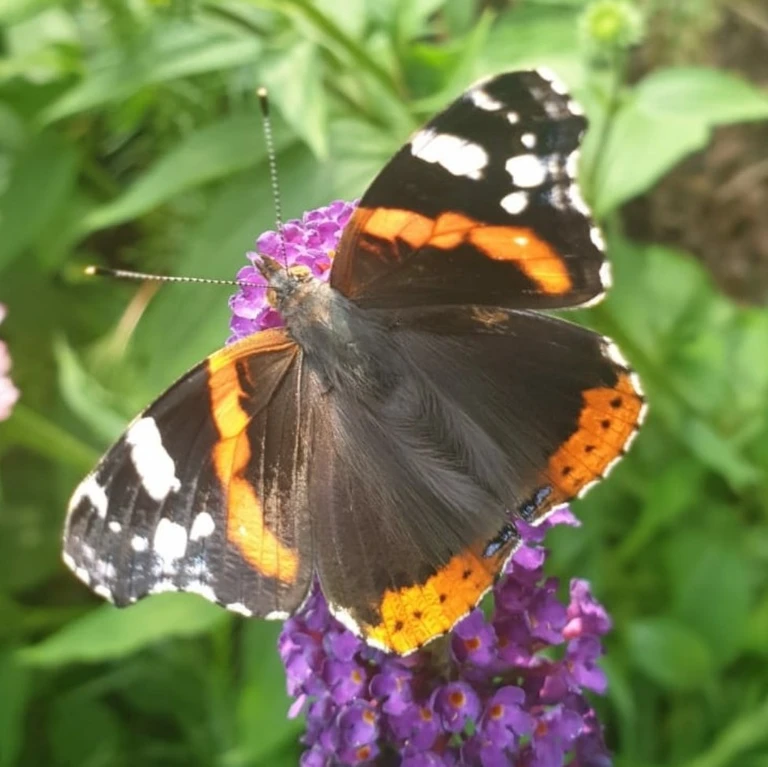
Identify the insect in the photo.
Vanessa atalanta
